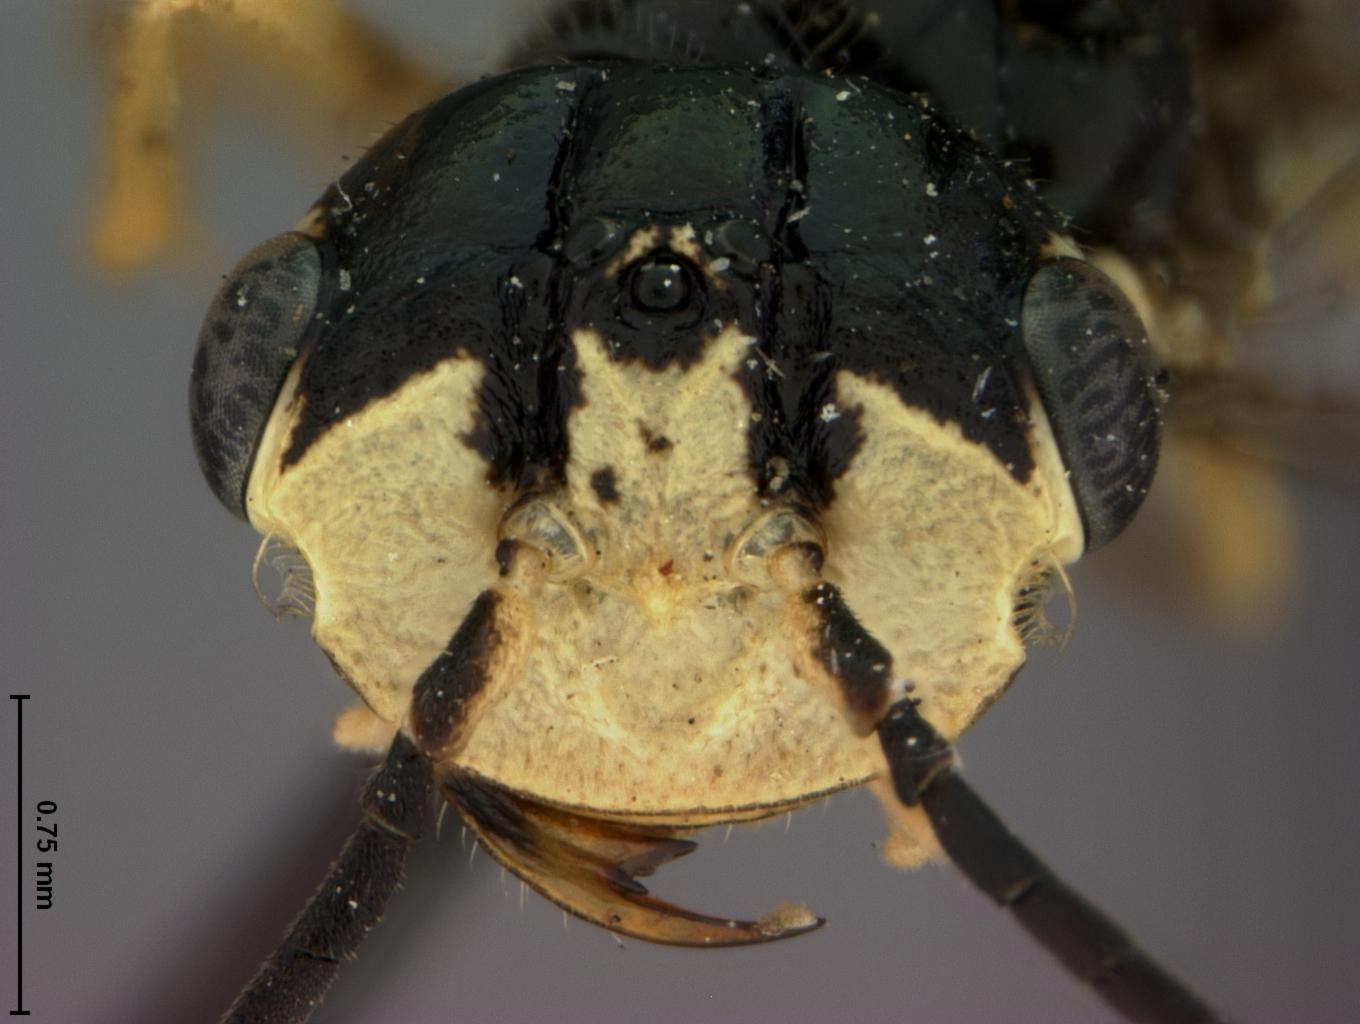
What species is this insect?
Pamphilius nigritibialis
